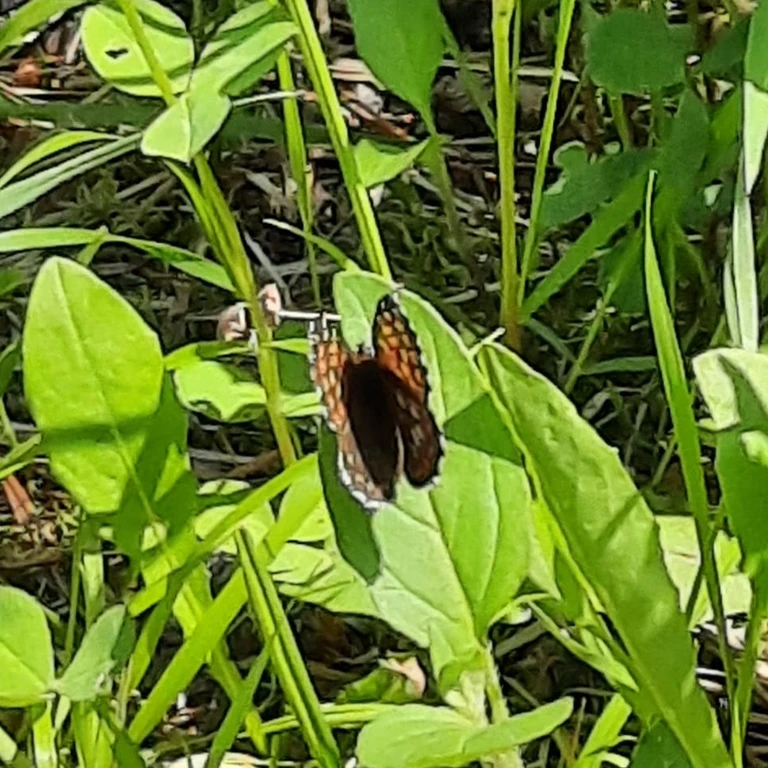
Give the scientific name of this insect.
Hamearis lucina
